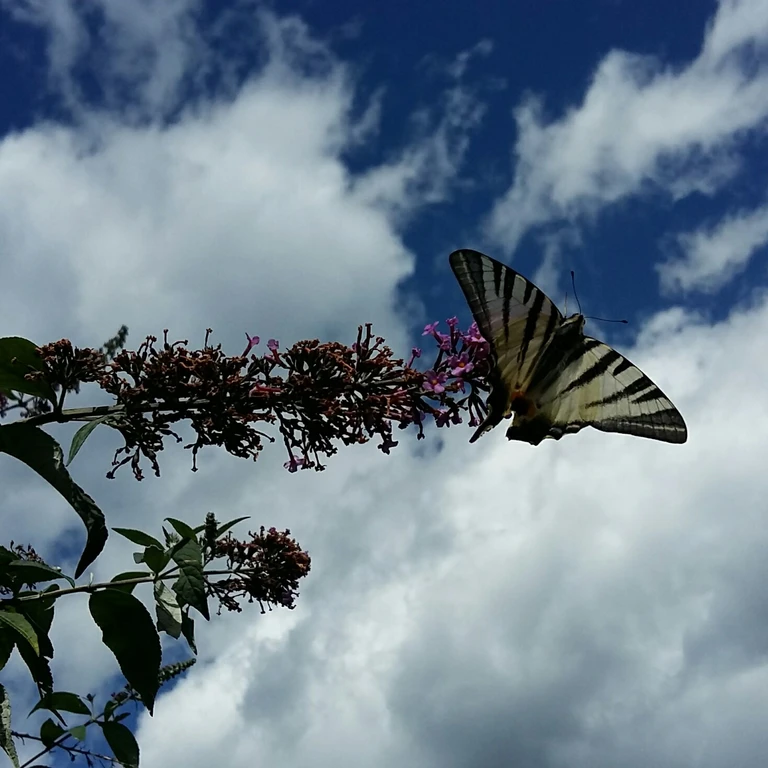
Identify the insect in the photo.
Iphiclides podalirius
